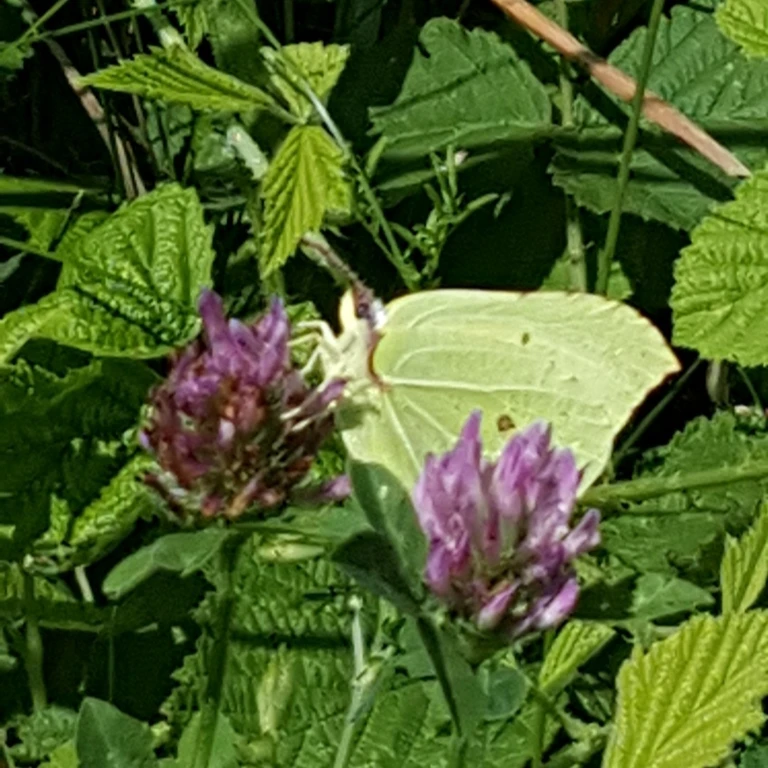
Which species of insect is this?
Gonepteryx rhamni
